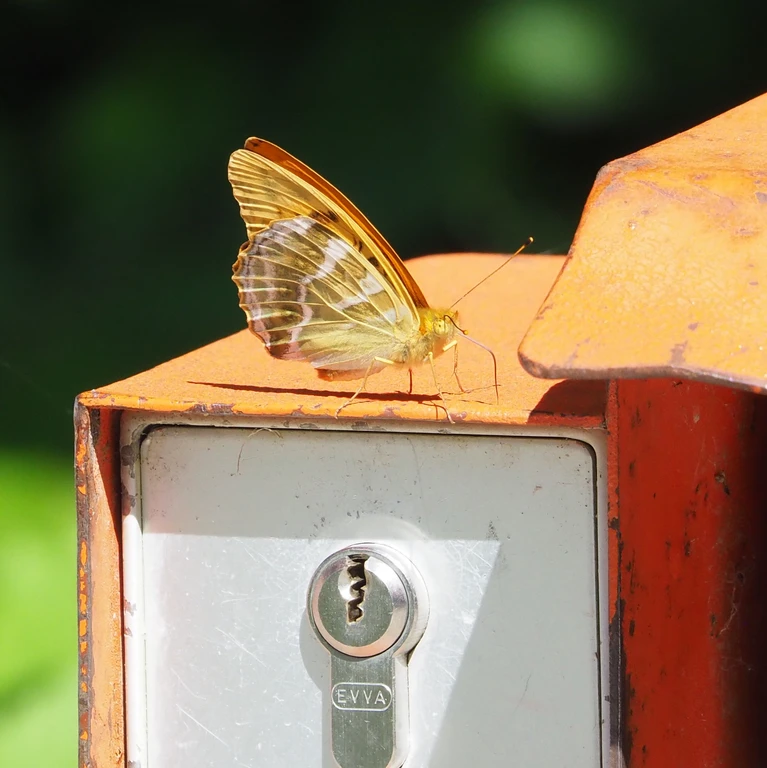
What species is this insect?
Argynnis paphia
